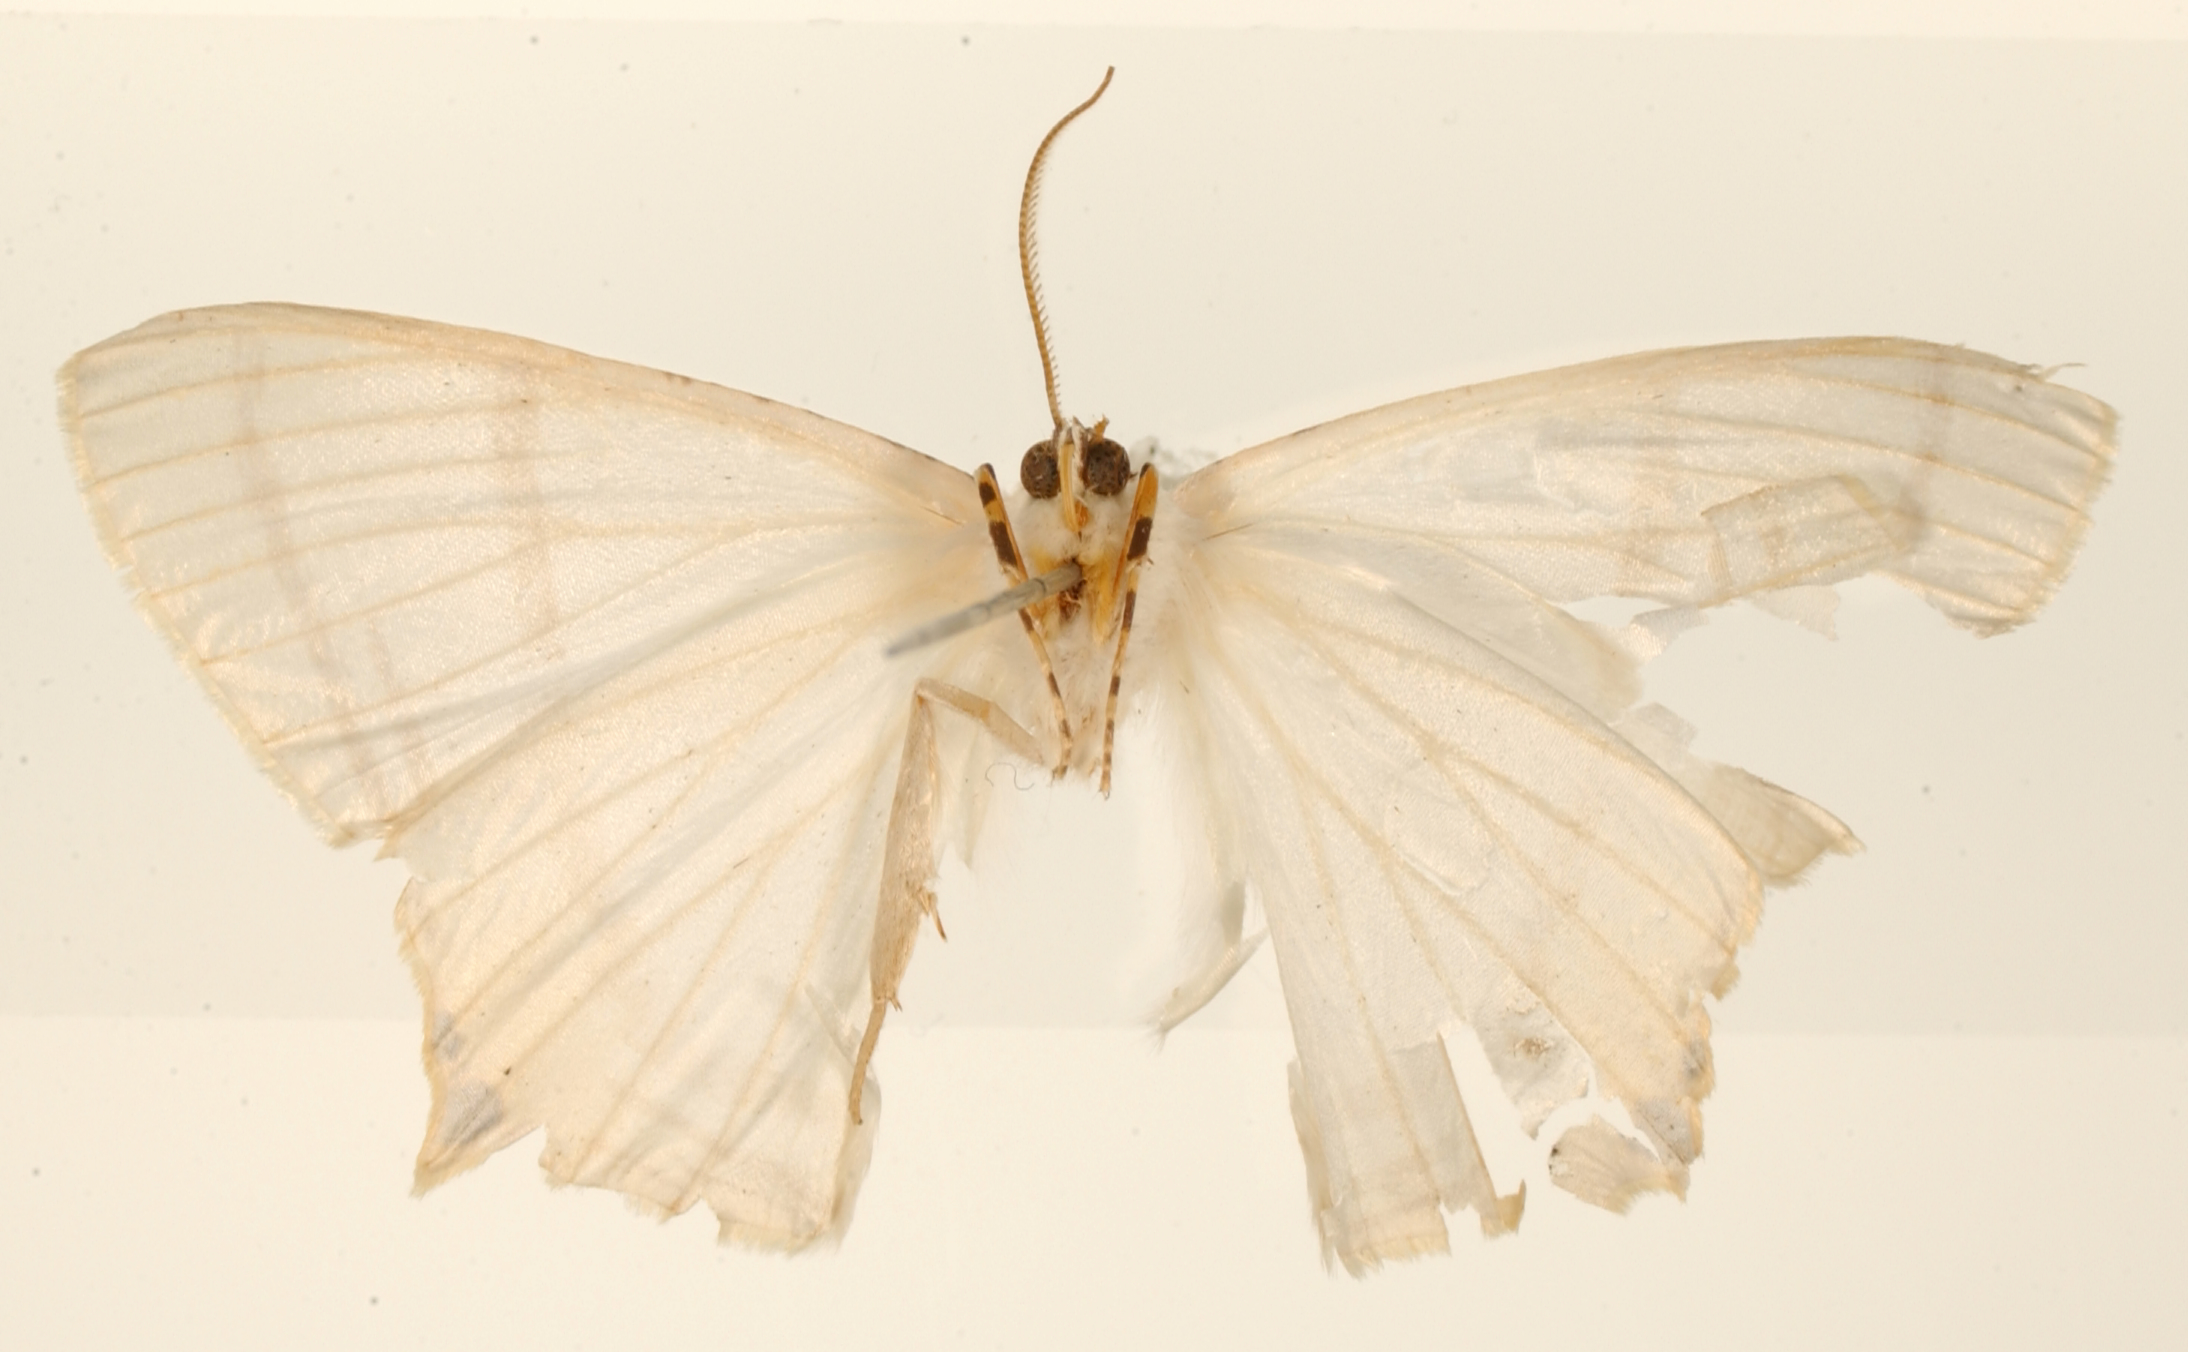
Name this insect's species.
Urapteryx reymoneta
